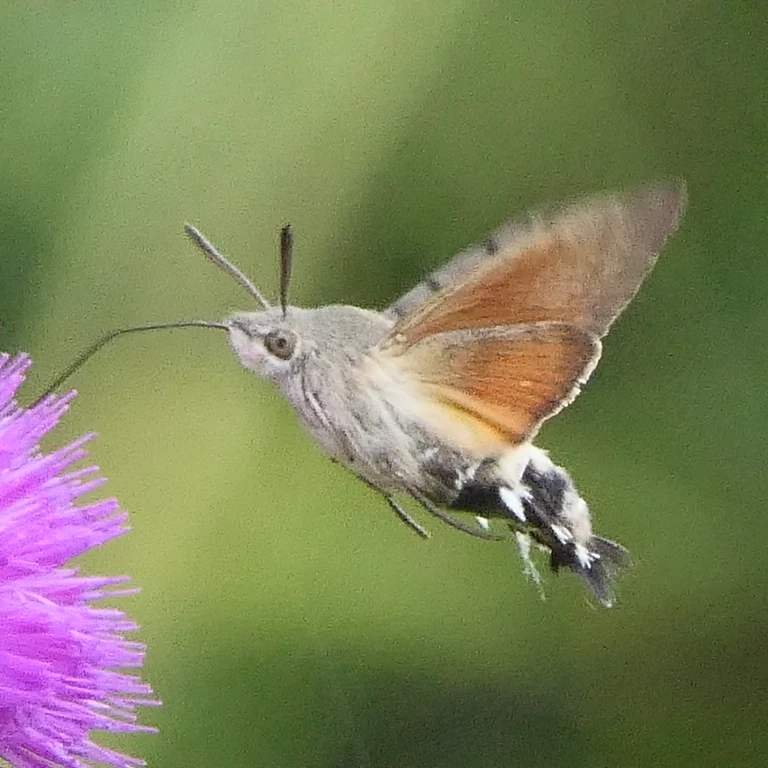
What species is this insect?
Macroglossum stellatarum
